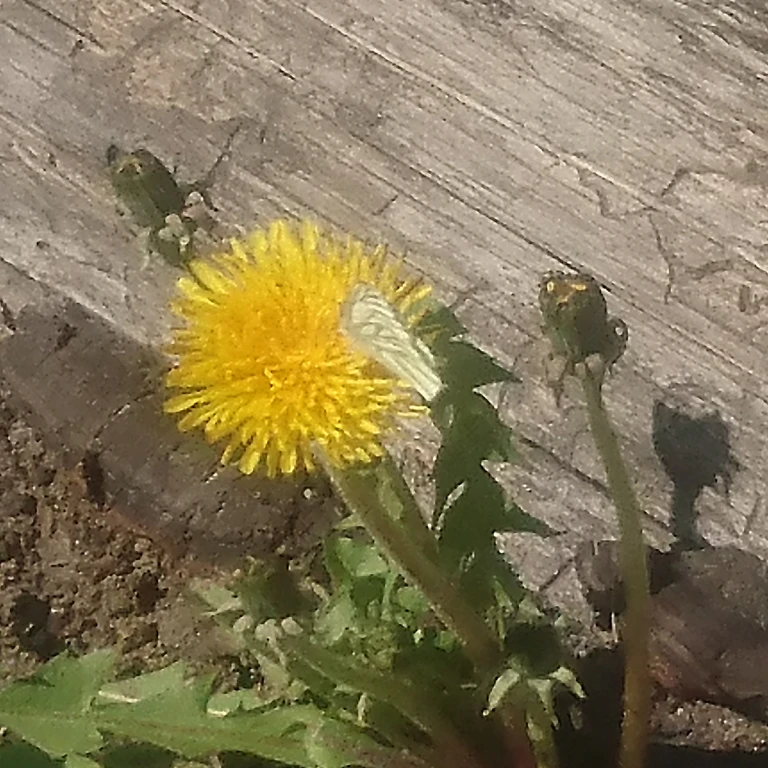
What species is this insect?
Pieris napi
